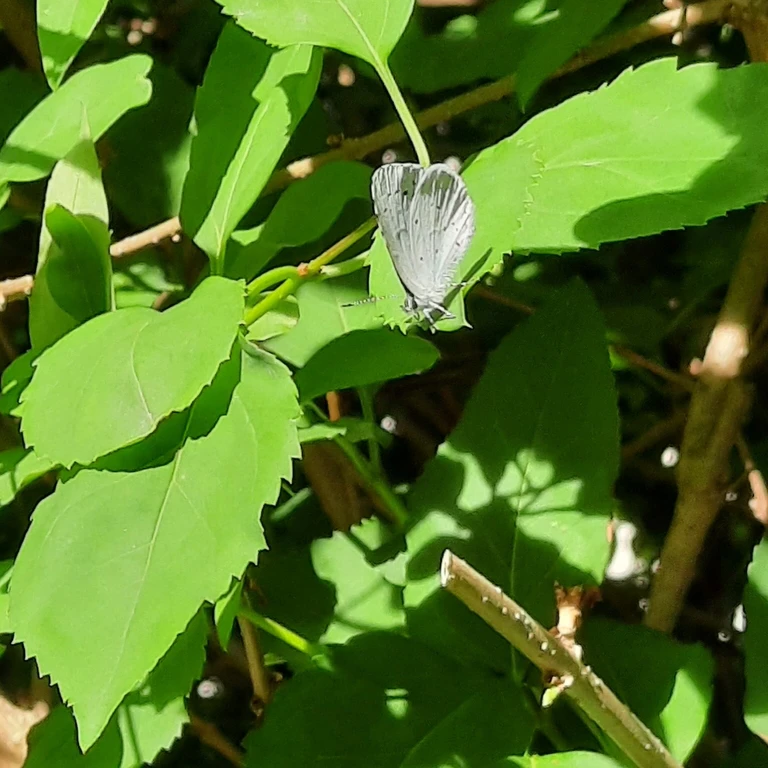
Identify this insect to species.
Celastrina argiolus
